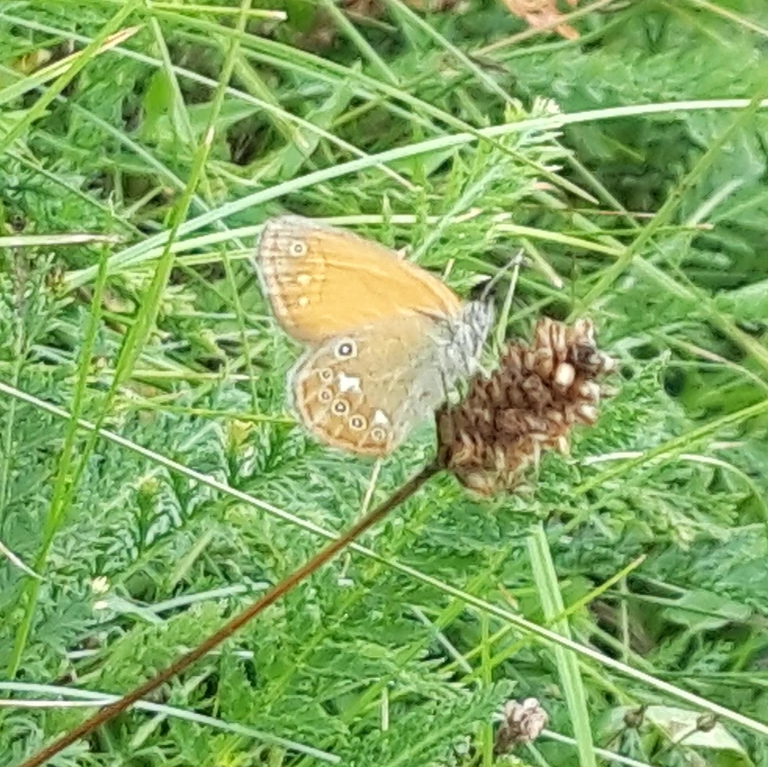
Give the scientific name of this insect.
Coenonympha glycerion (also Coenonympha iphis)
